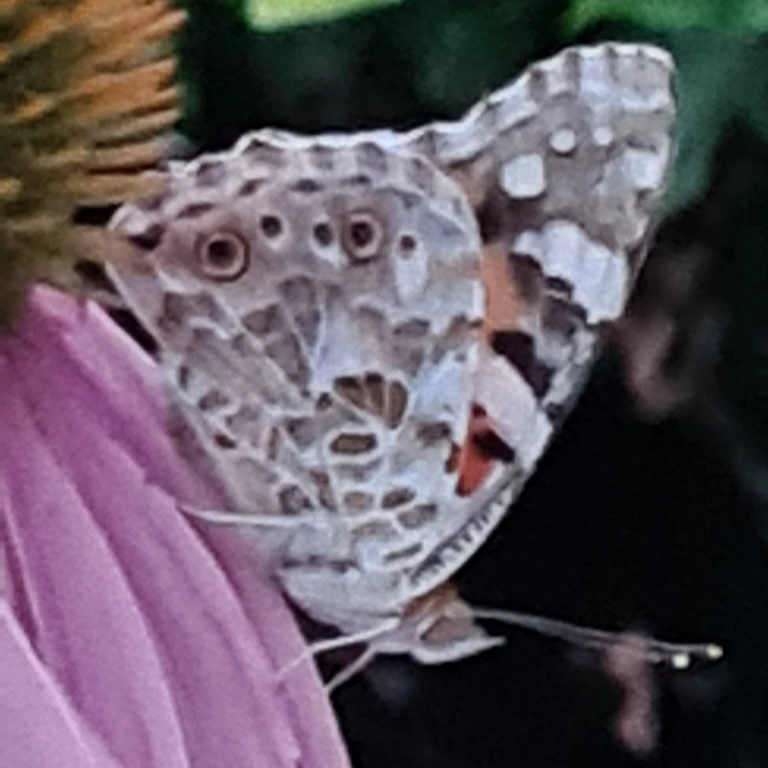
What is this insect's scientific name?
Vanessa cardui
